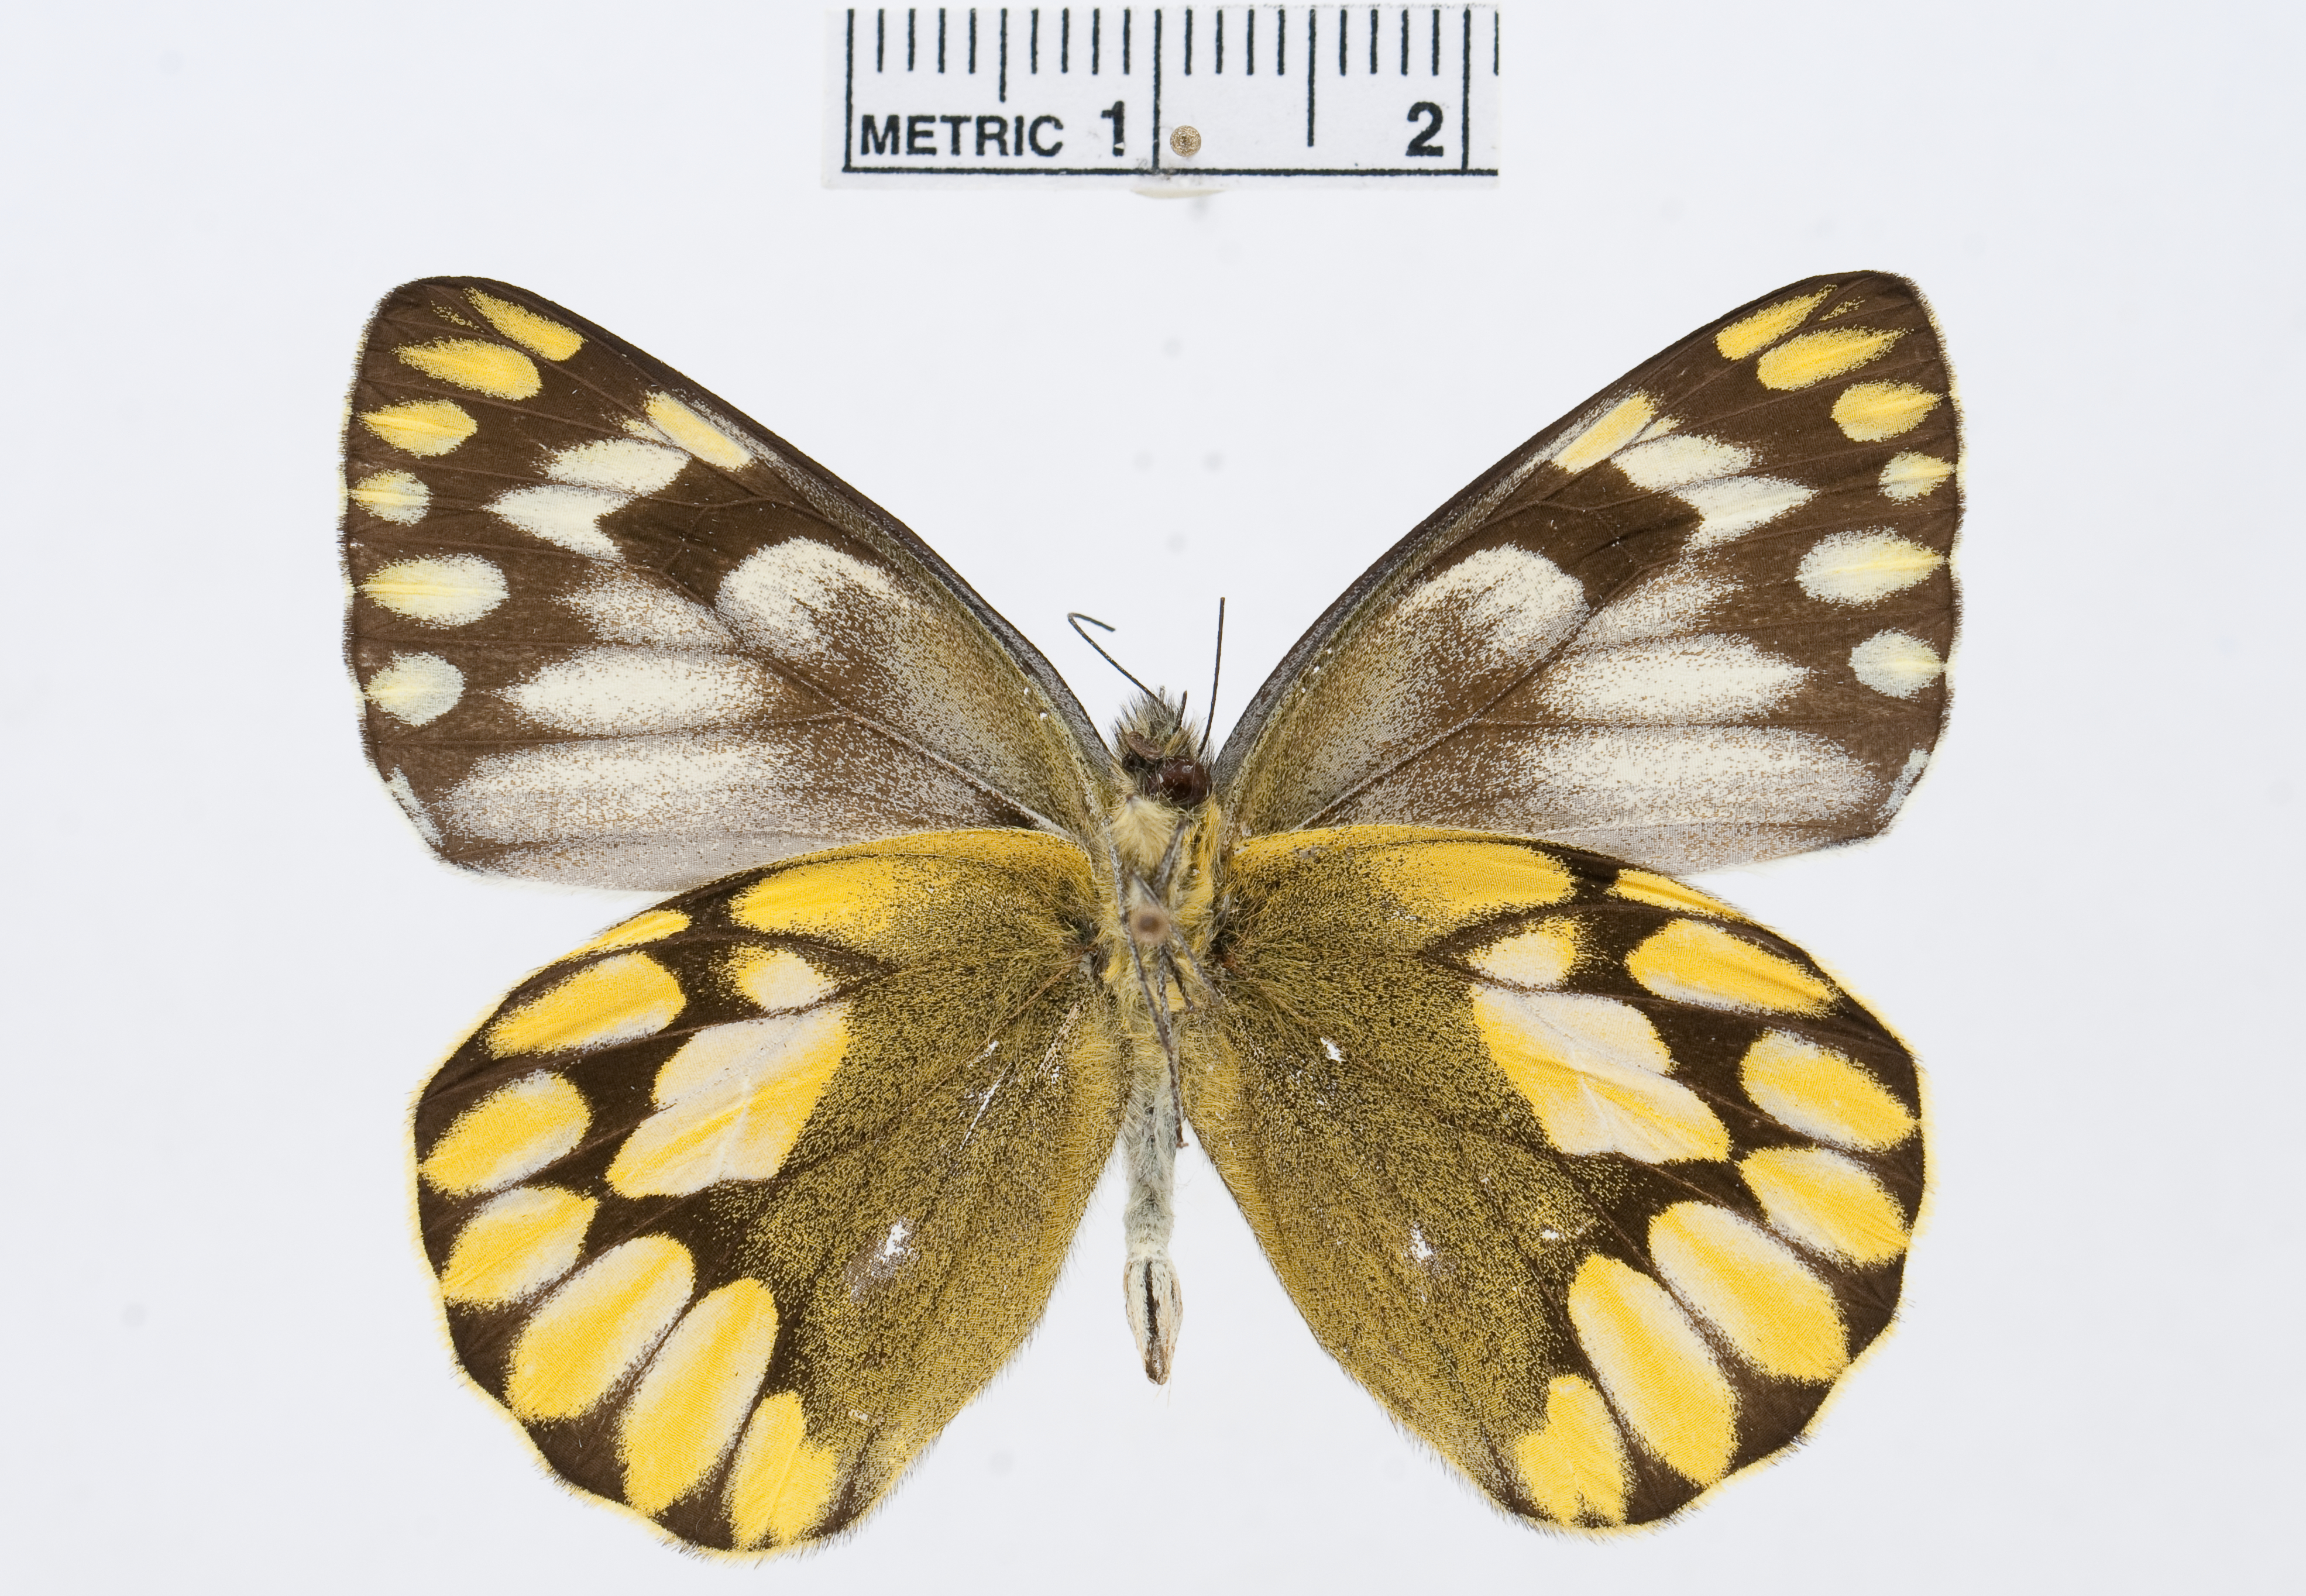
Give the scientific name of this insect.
Delias schoenigi
